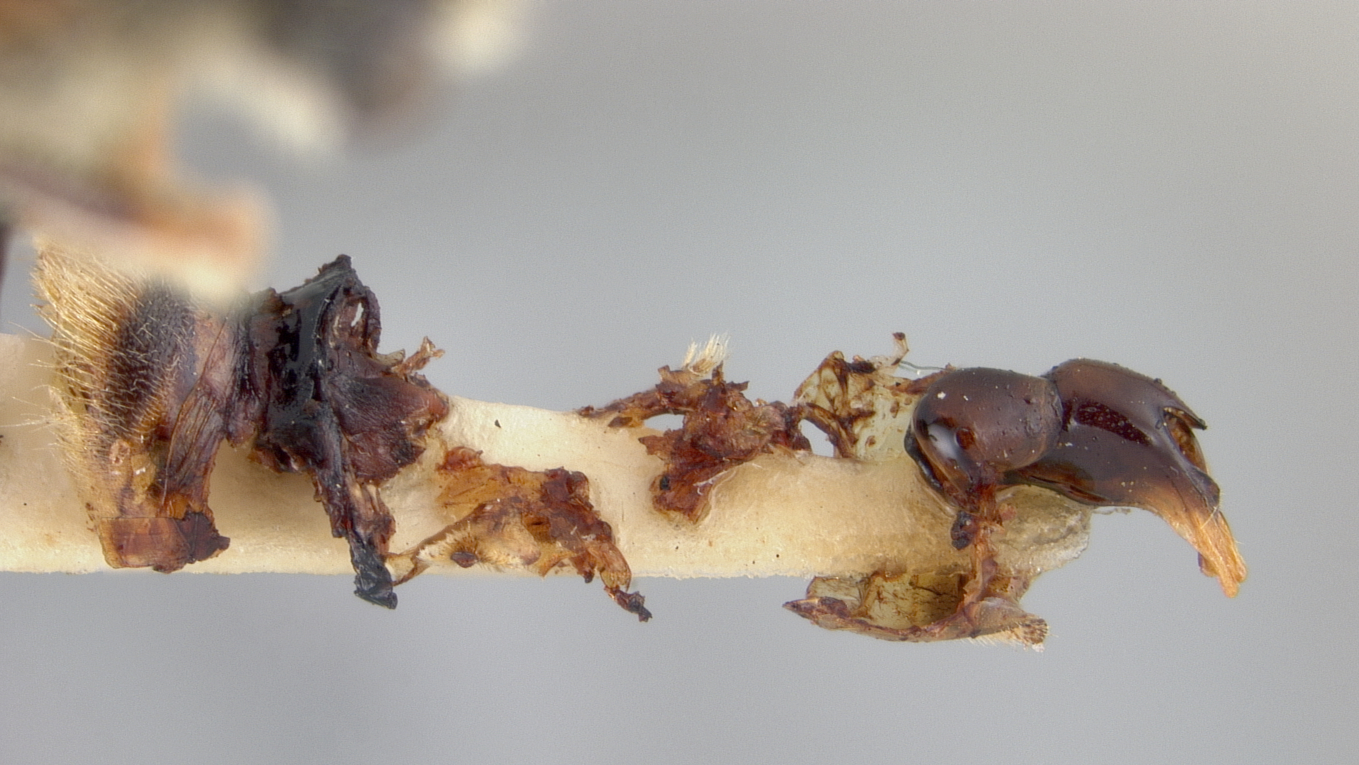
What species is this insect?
Andrena prunorum
